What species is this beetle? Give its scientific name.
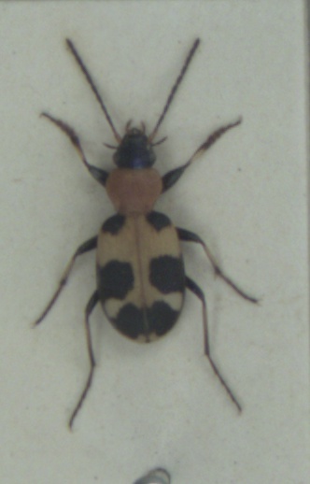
Callistus lunatus
